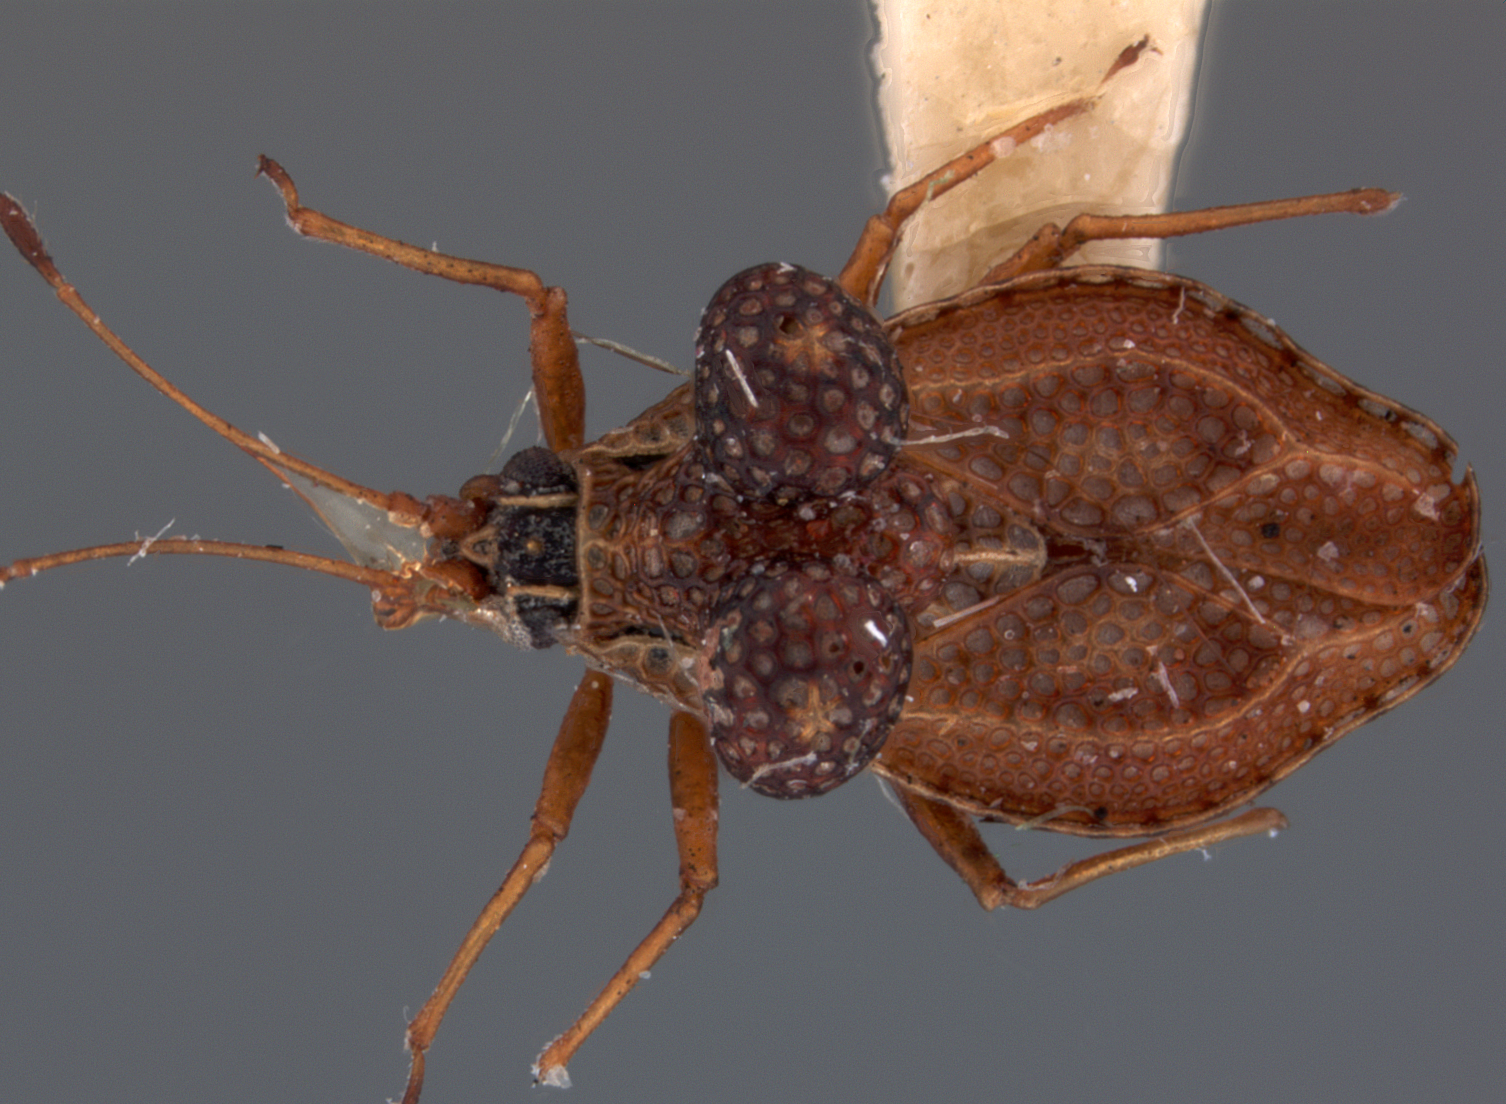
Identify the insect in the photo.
Diplocysta trilobata
